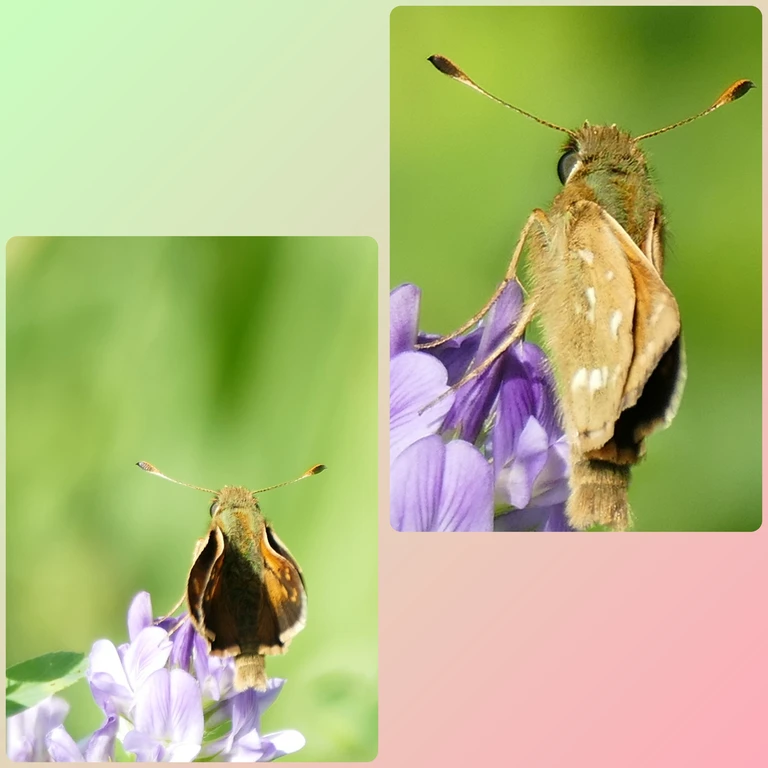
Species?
Hesperia comma
